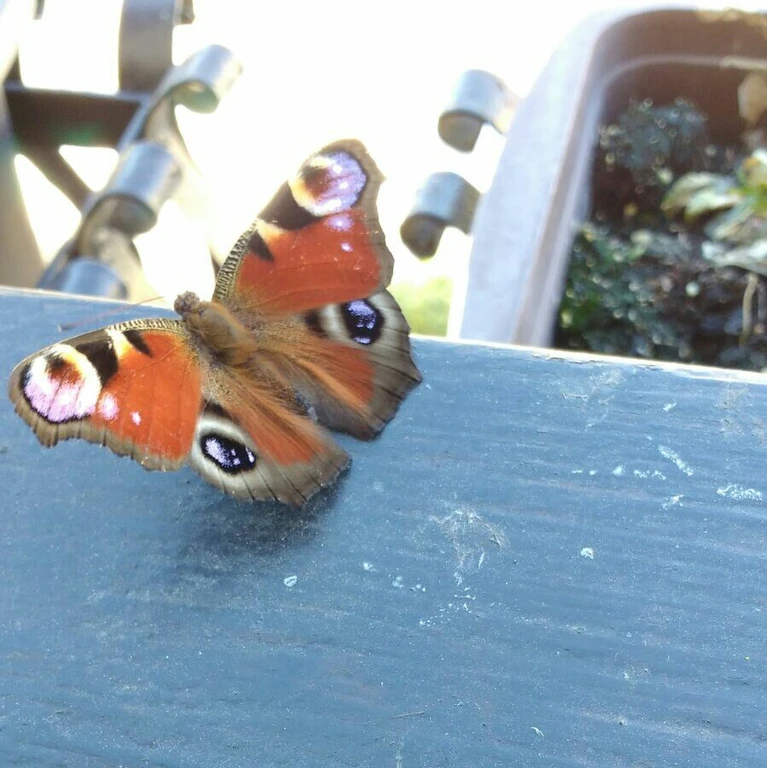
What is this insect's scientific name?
Aglais io
